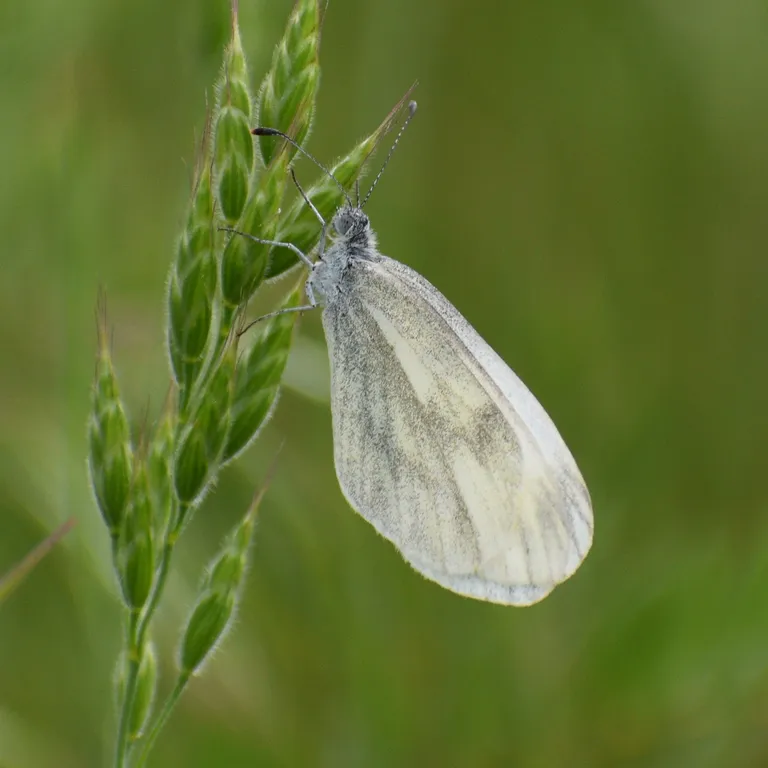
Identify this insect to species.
Leptidea sinapis/juvernica
